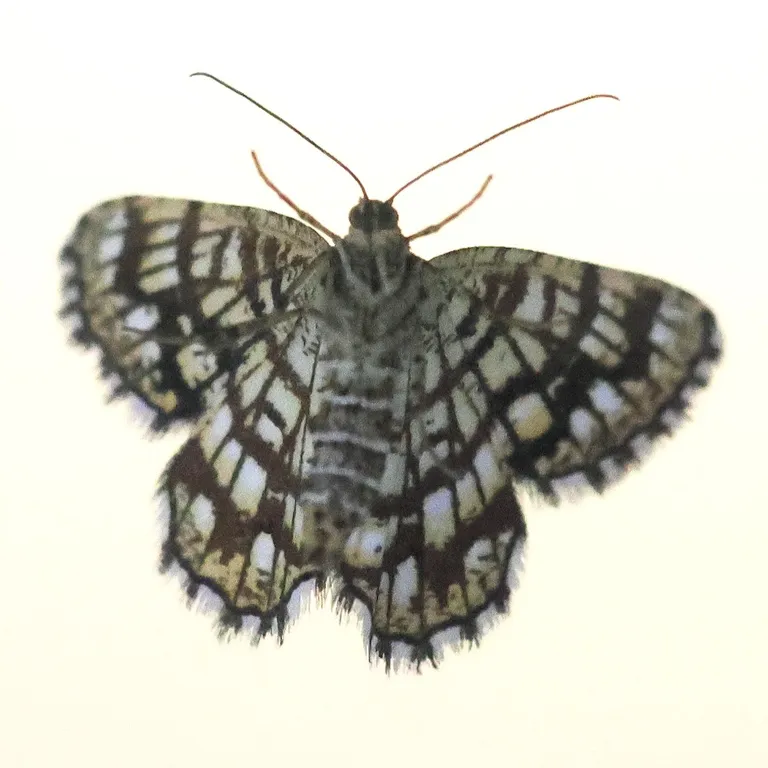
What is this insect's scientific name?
Chiasmia clathrata
